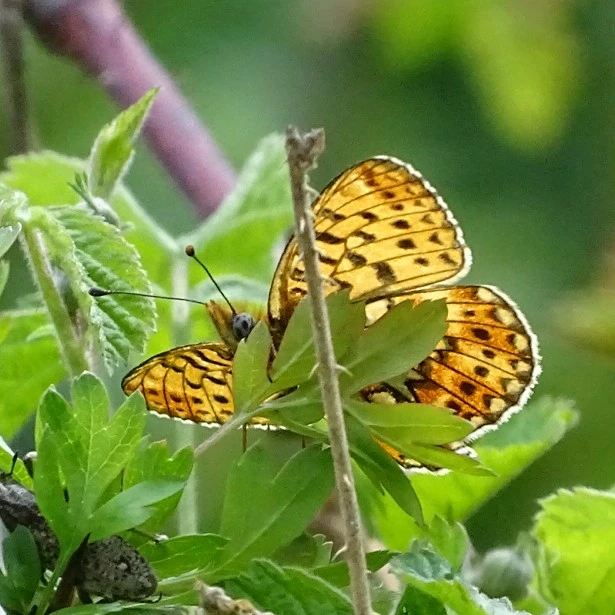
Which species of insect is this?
Boloria euphrosyne (also Clossiana euphrosyne)
